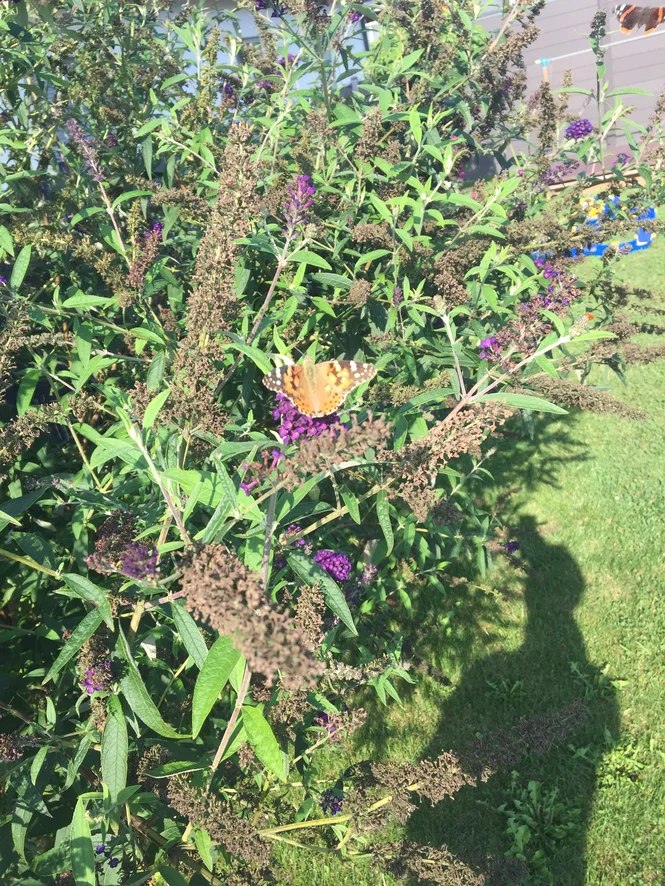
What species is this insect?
Vanessa cardui
